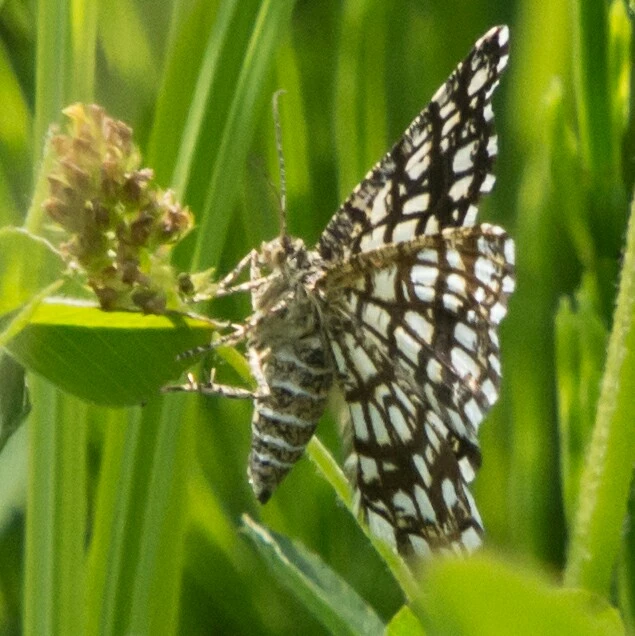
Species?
Chiasmia clathrata
